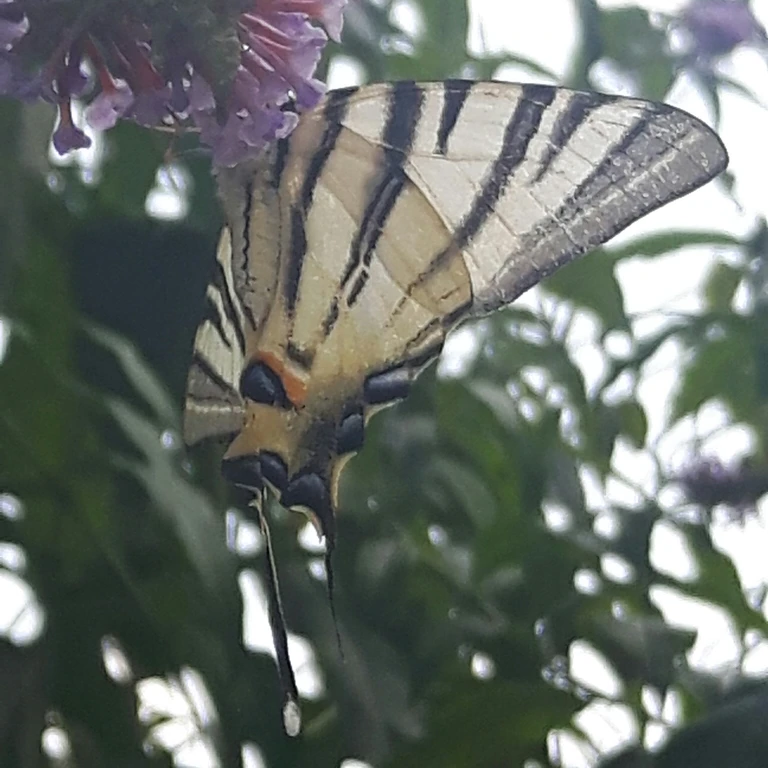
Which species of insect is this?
Iphiclides podalirius
